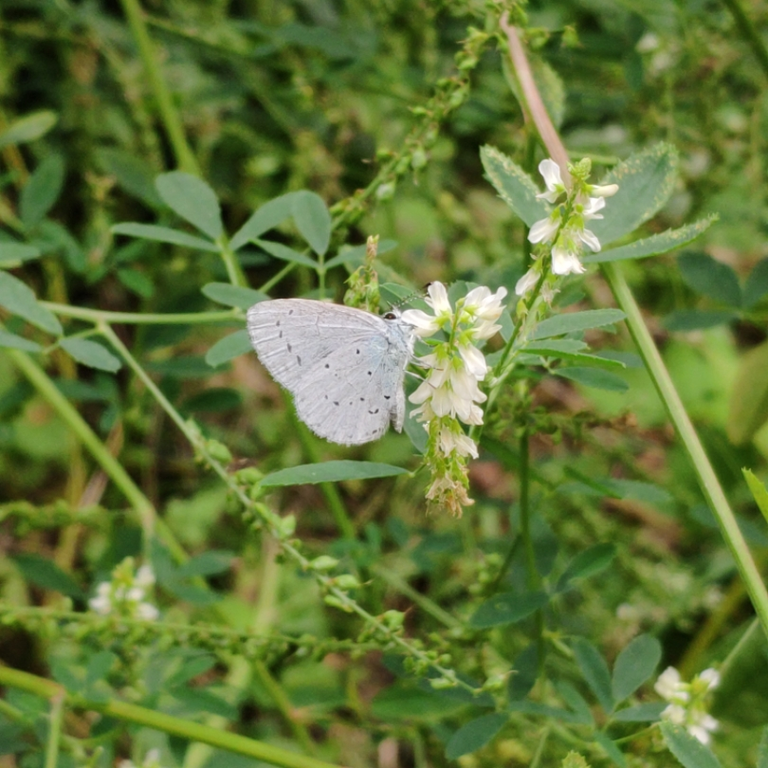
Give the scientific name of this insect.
Celastrina argiolus
